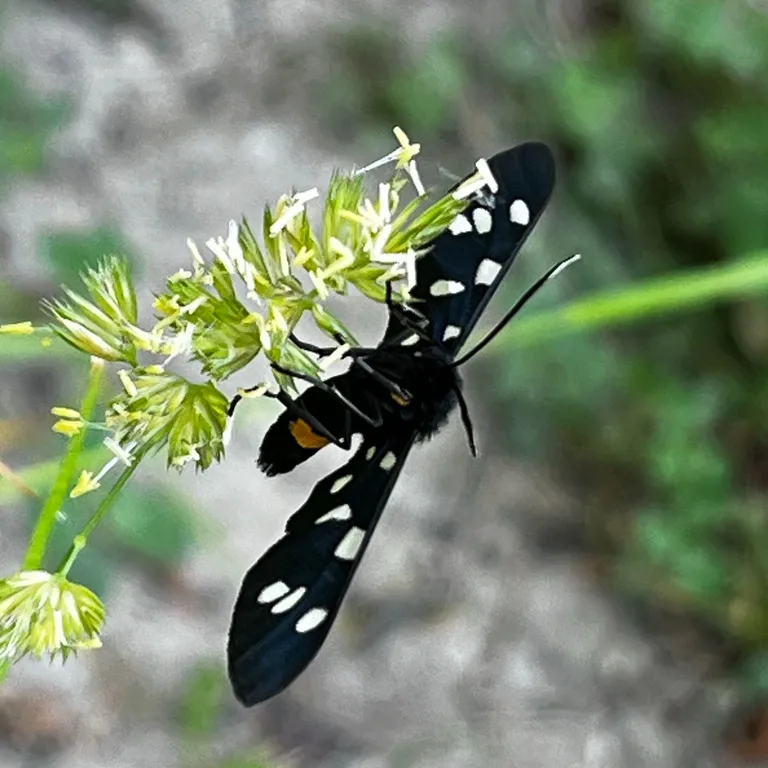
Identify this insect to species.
Amata phegea
